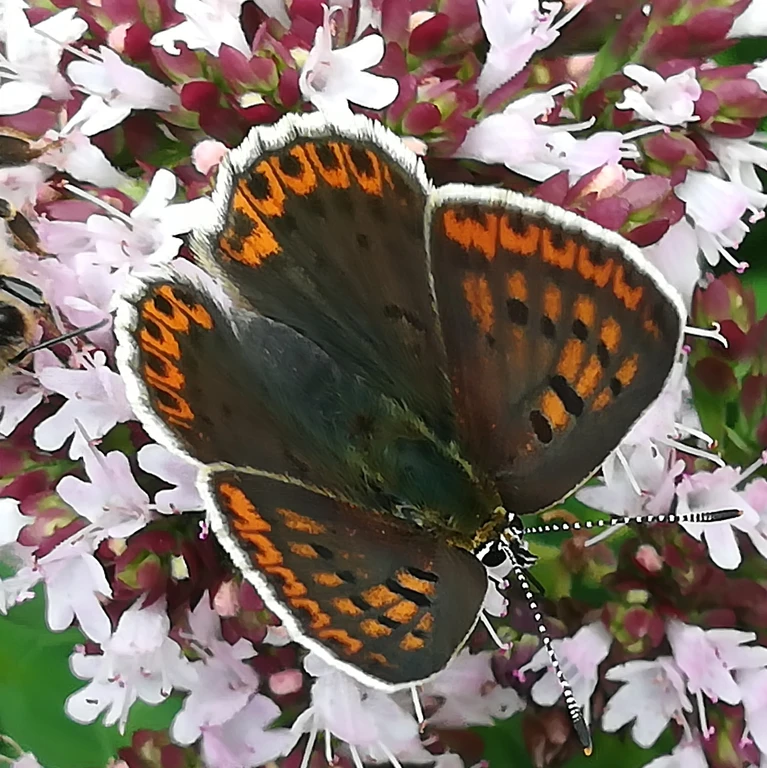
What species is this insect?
Lycaena tityrus (also Loweia tityrus)
